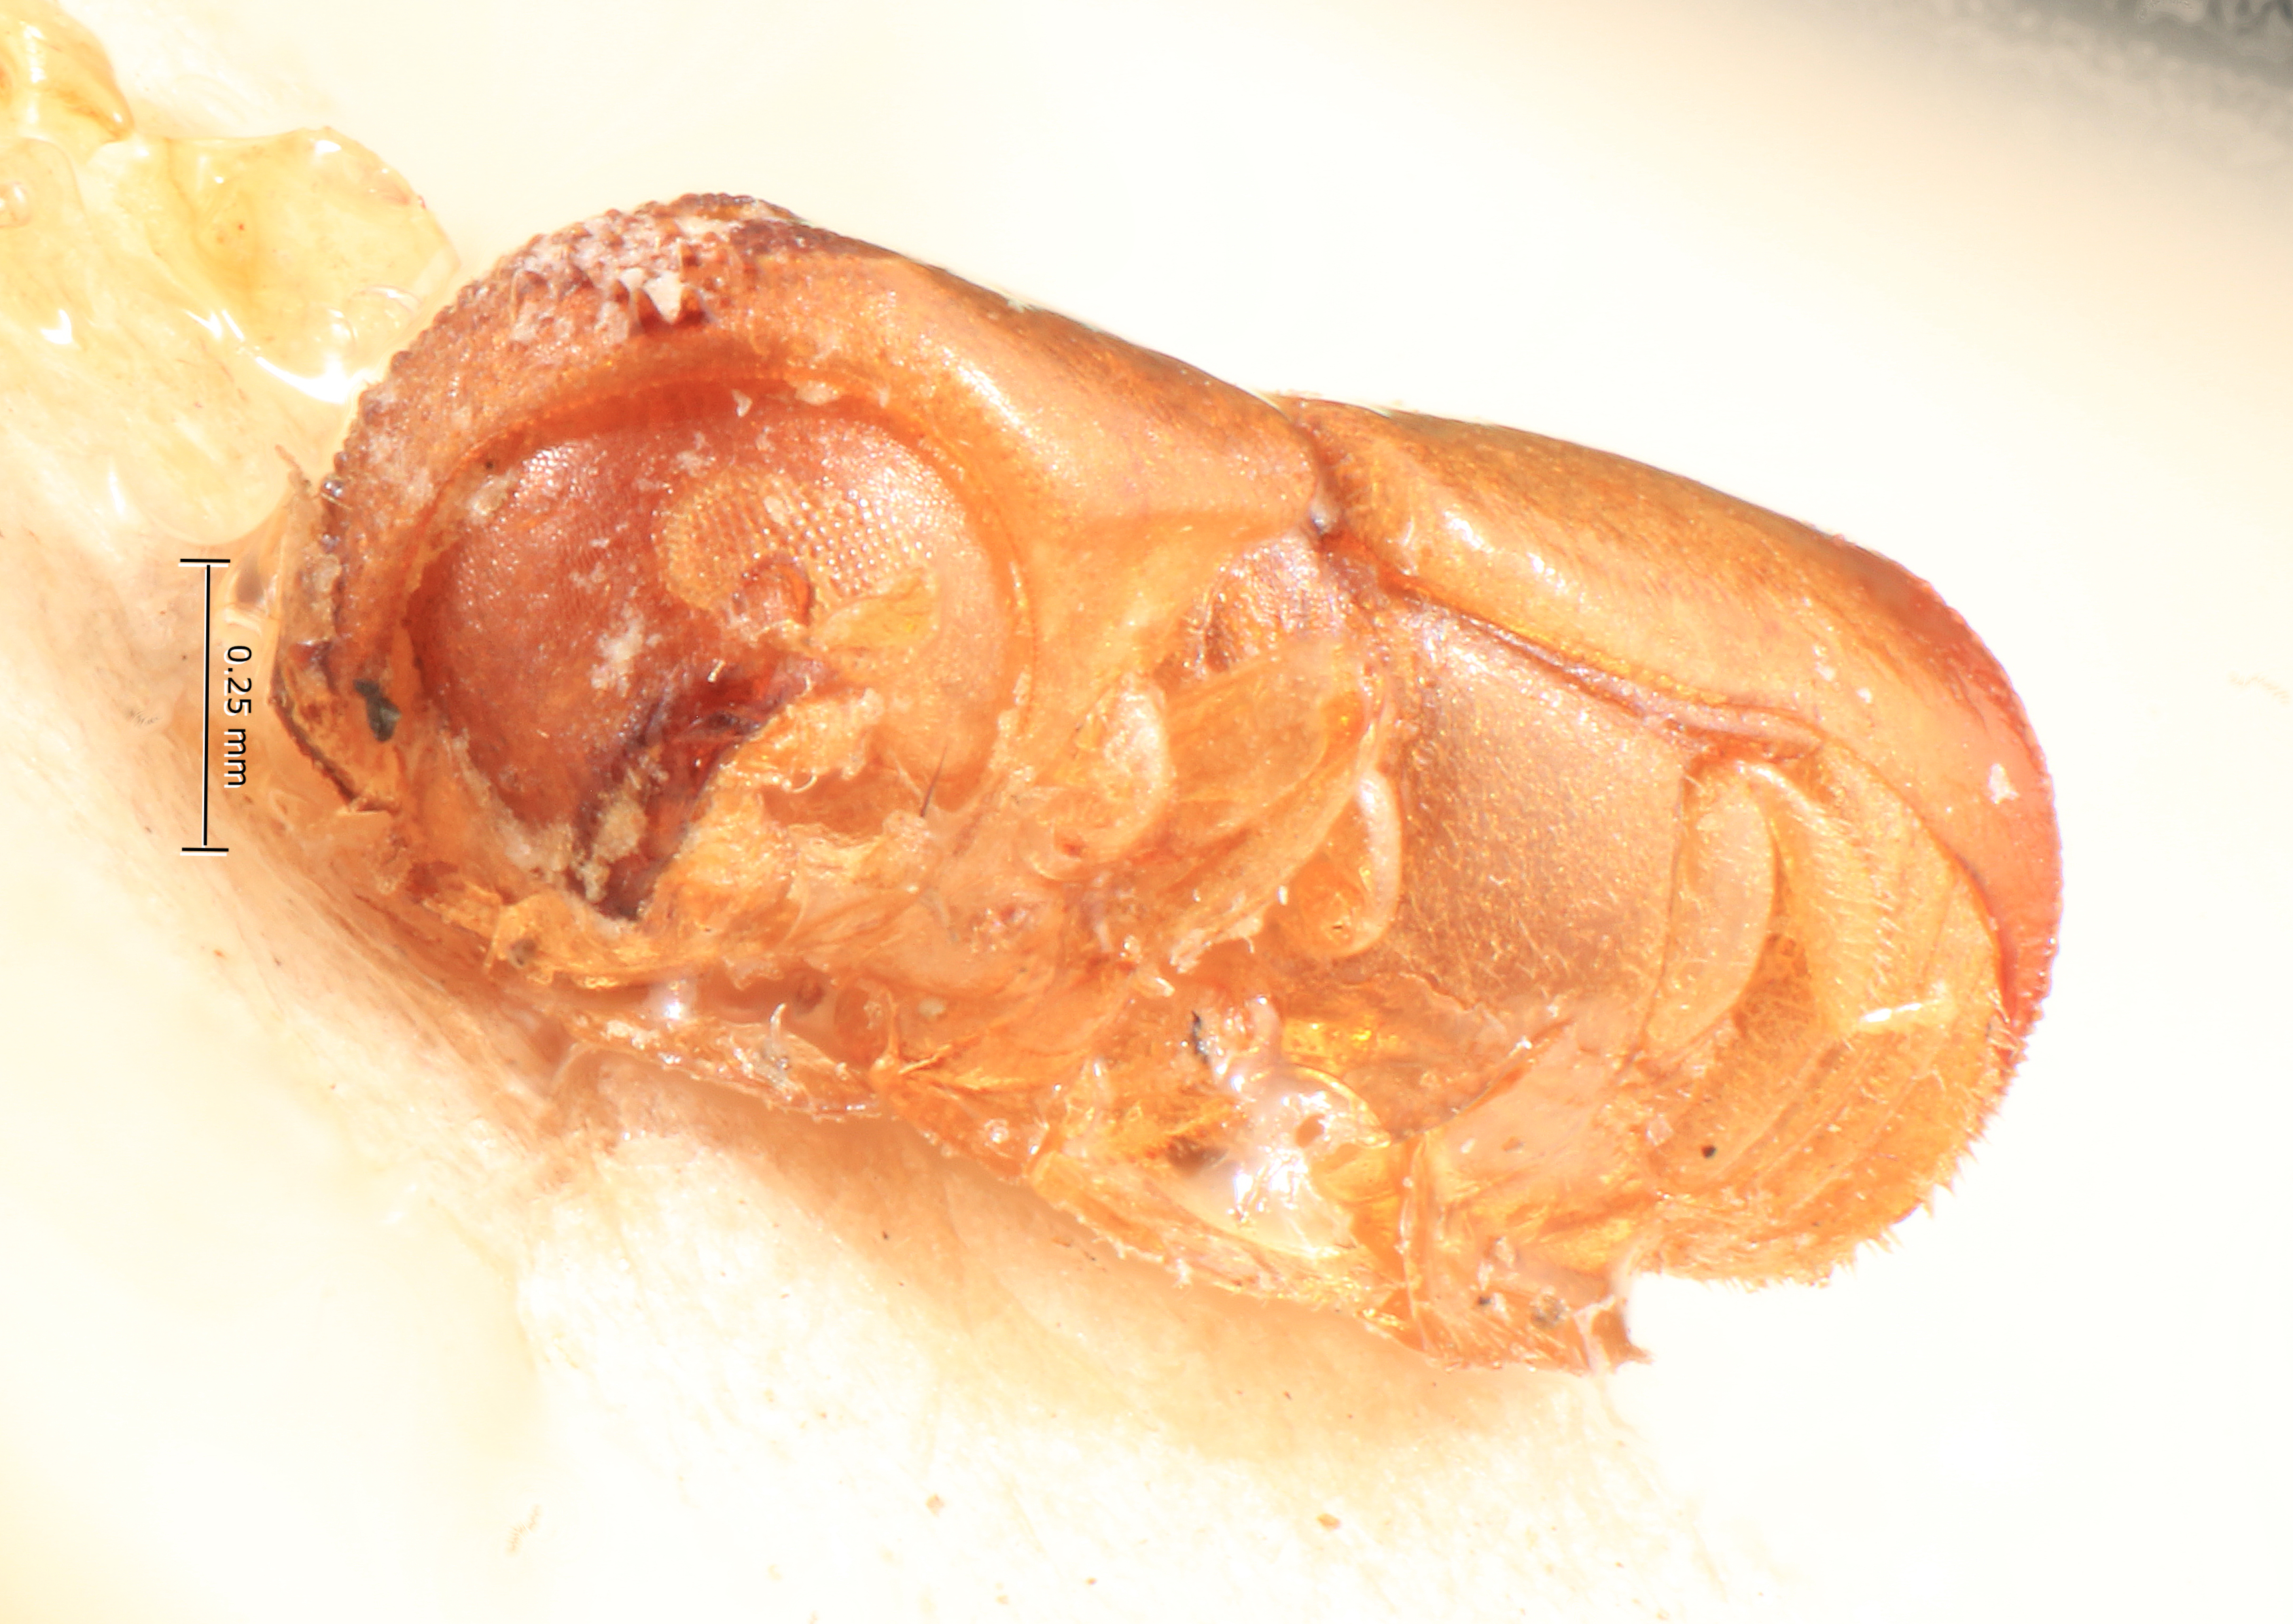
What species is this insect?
Xyleboricus talauticus
